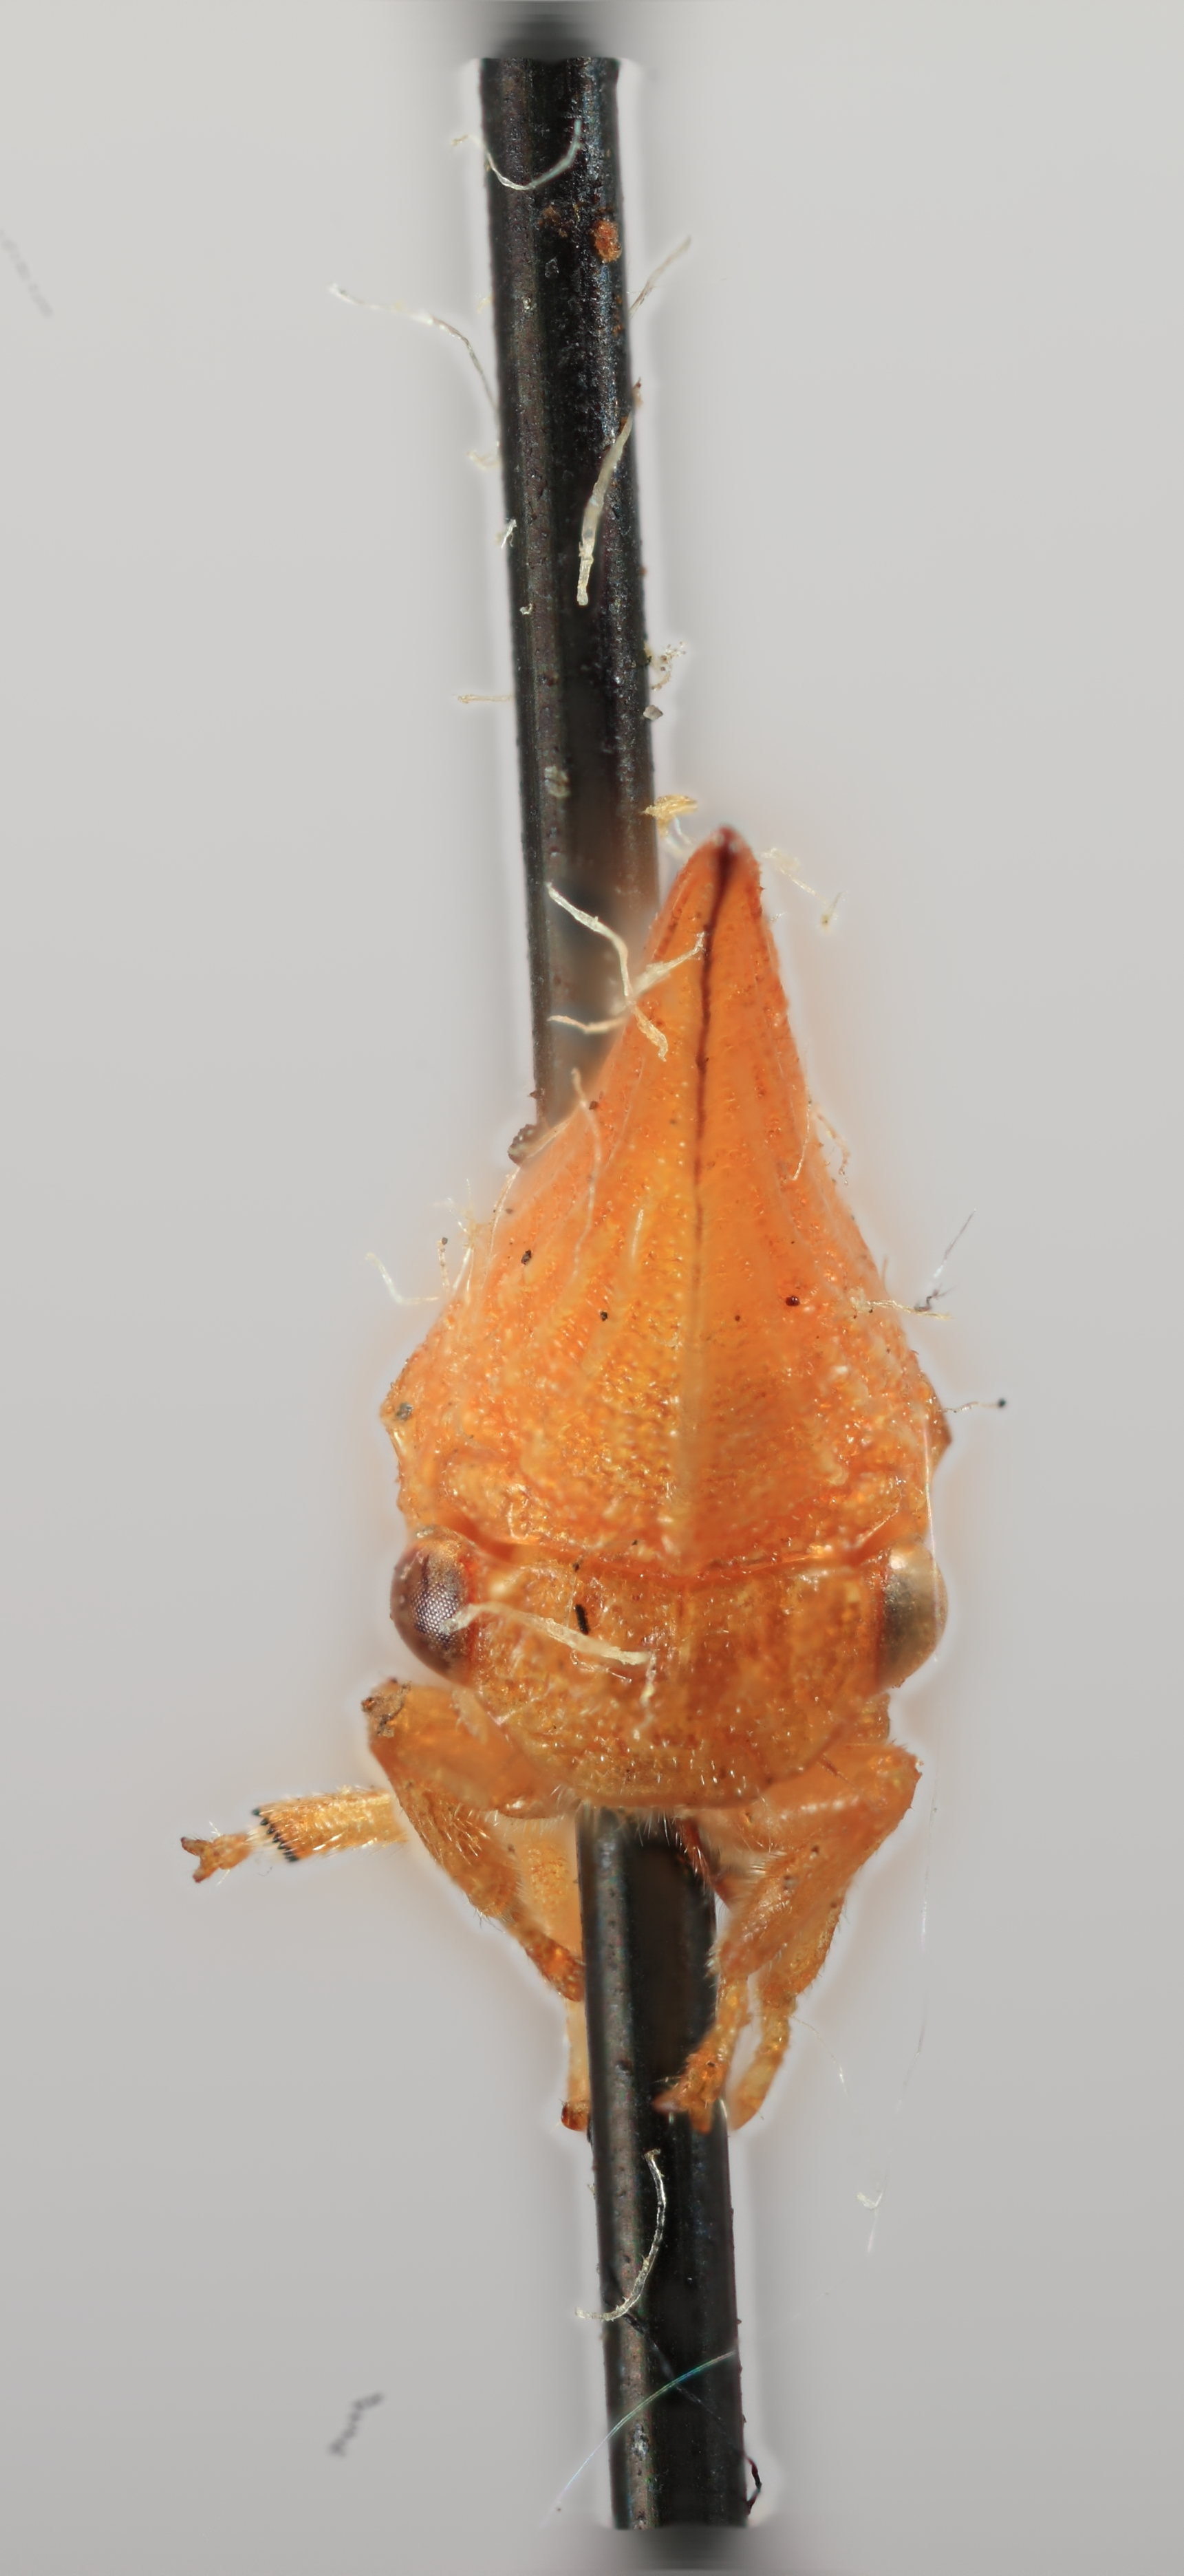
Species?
Polyglyptodes viridis
